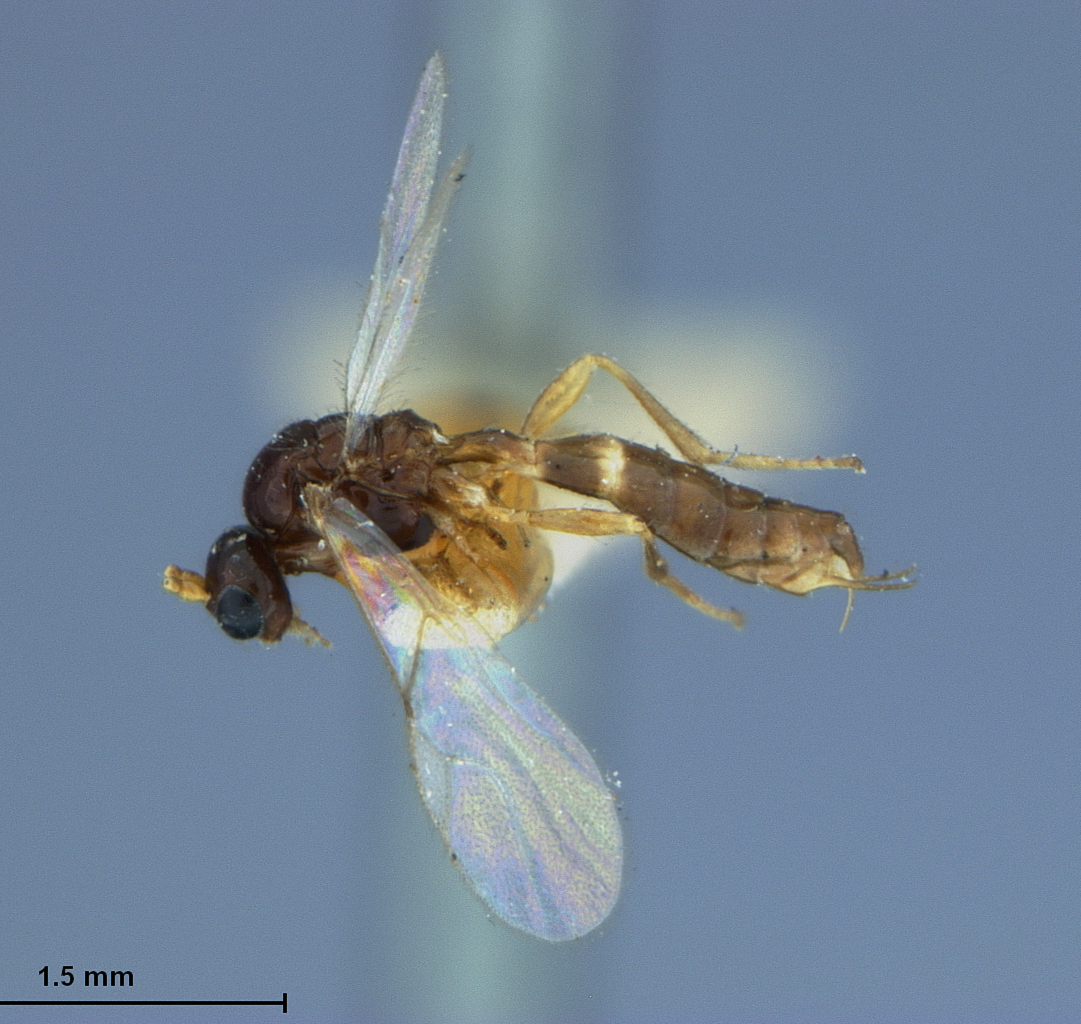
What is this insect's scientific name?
Trioxys rhagii
